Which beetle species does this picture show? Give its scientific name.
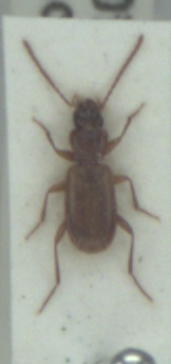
Trechoblemus micros
